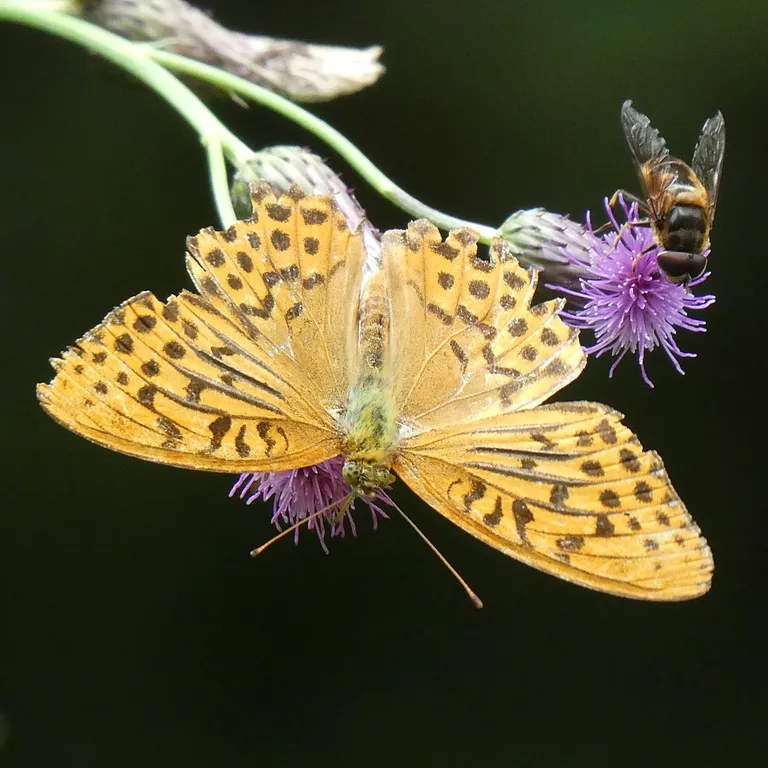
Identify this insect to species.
Argynnis paphia
